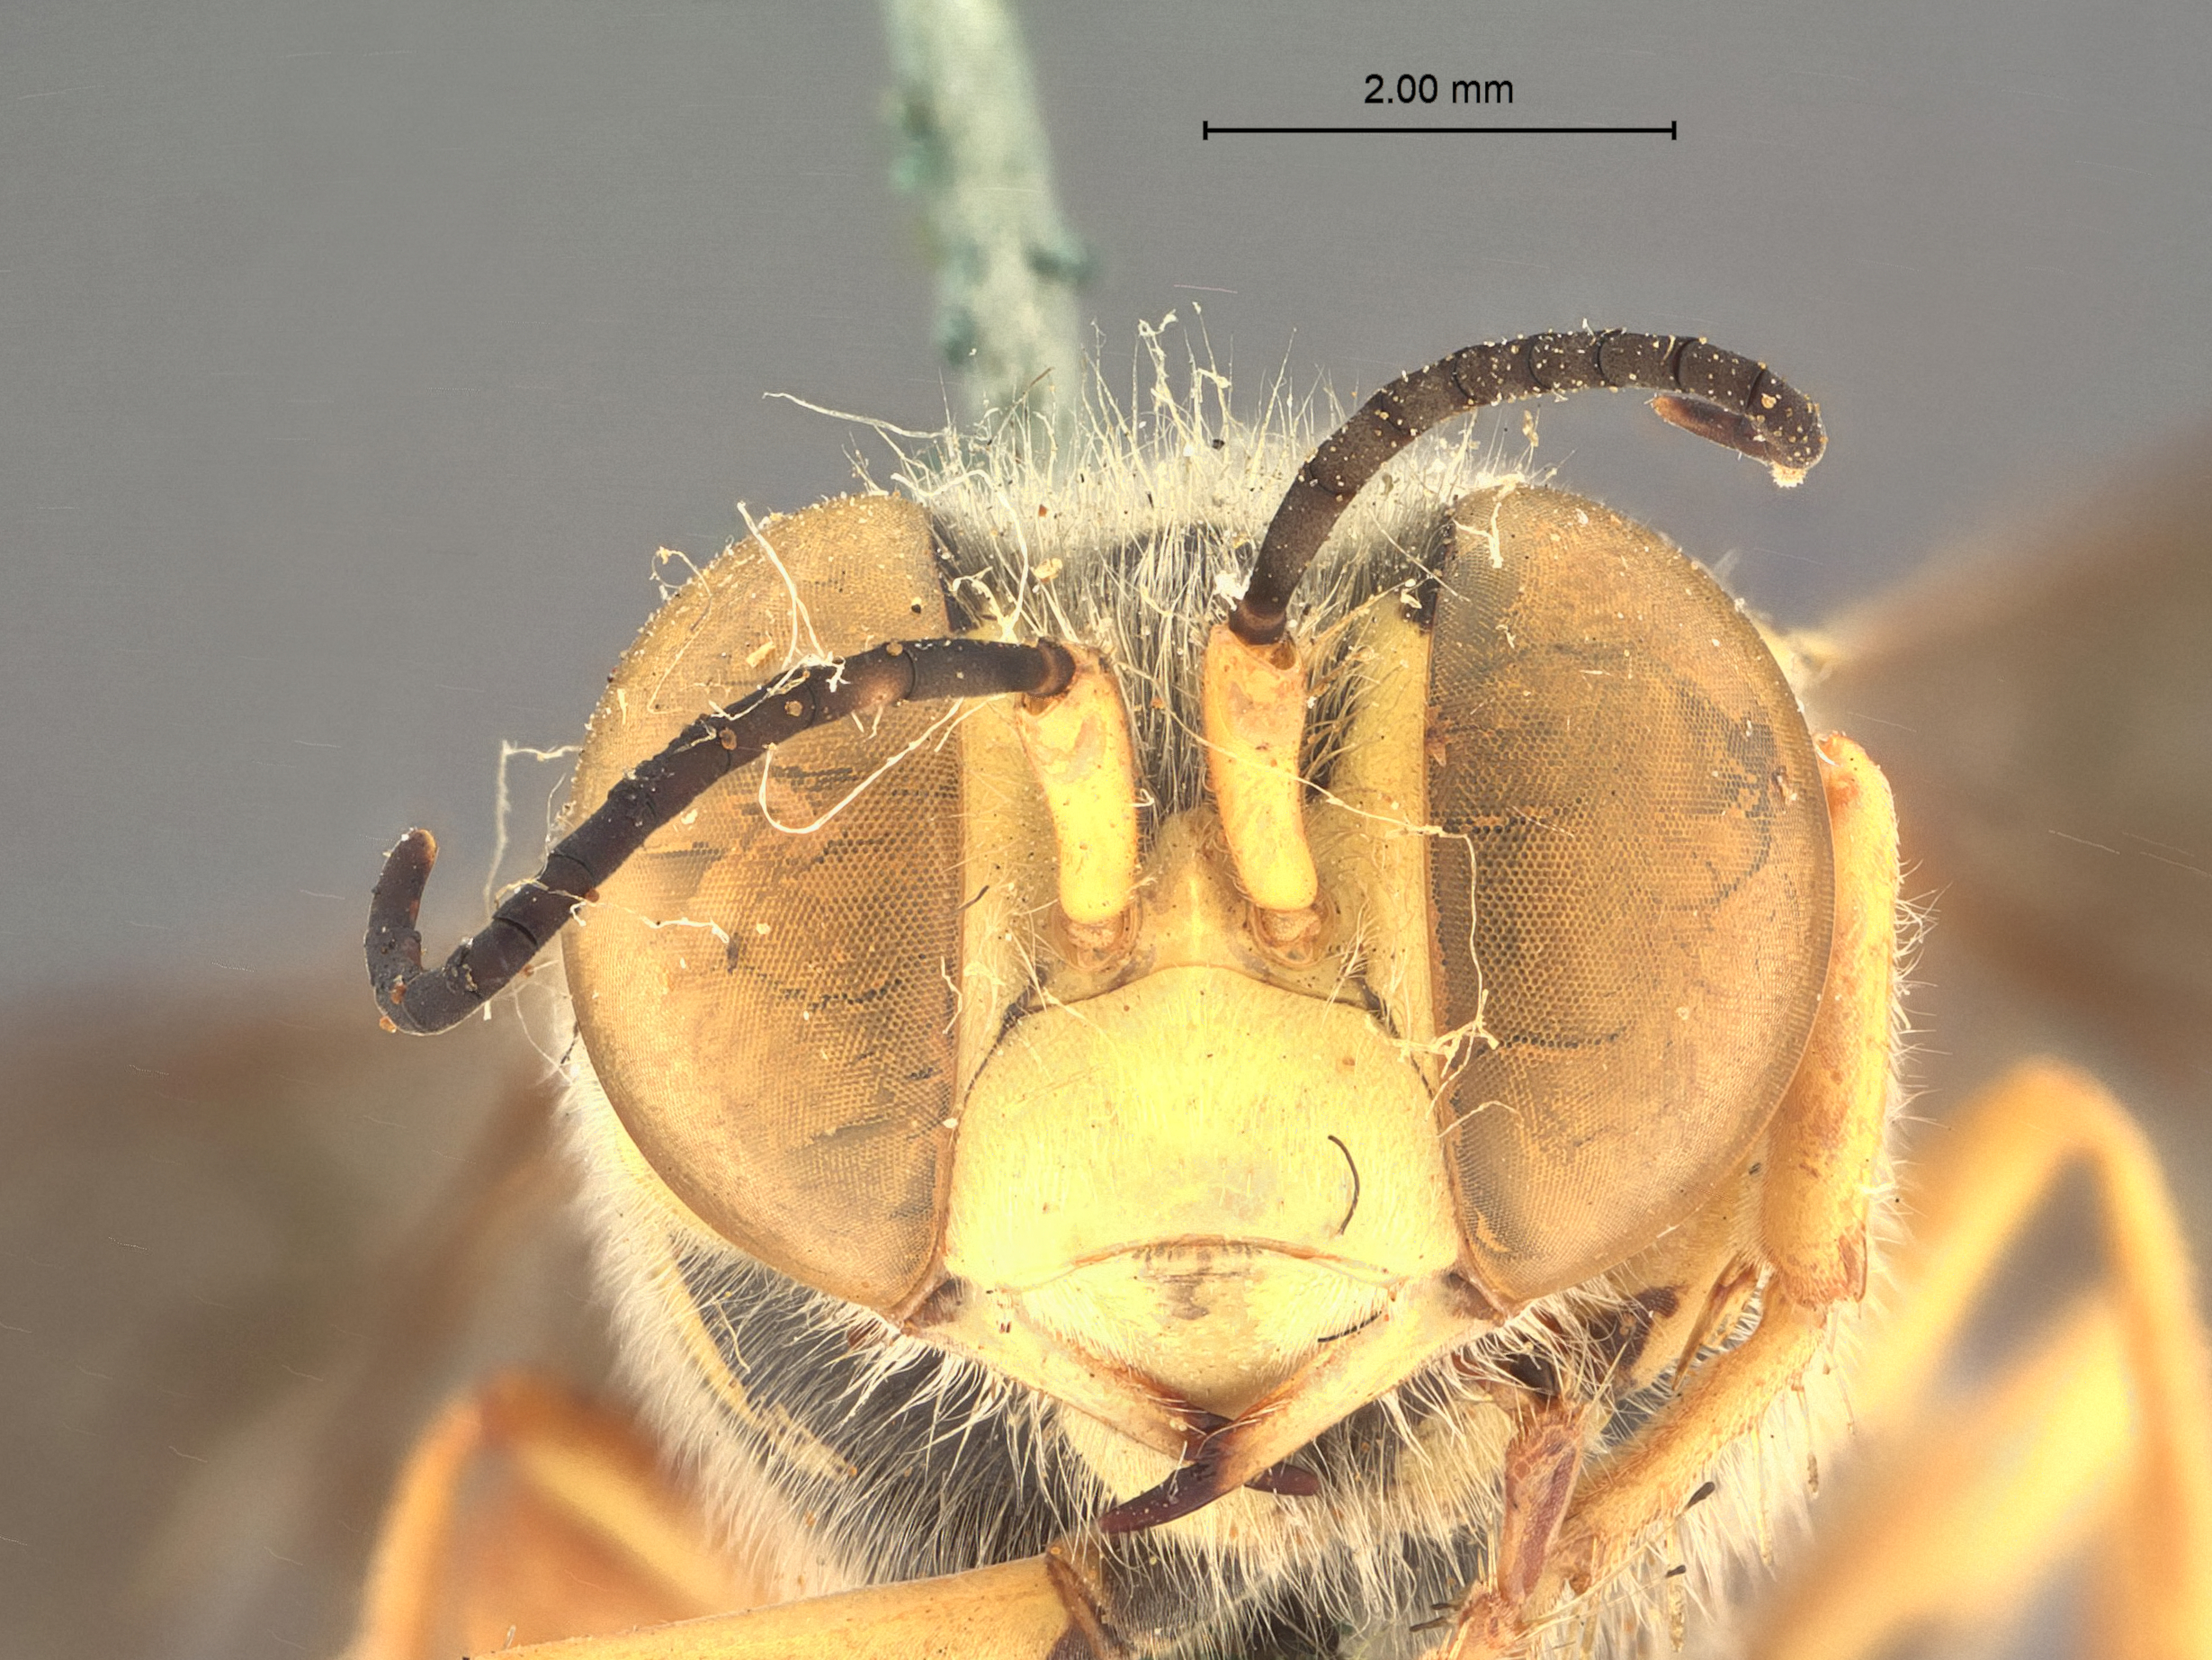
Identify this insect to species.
Bembix melanaspis
